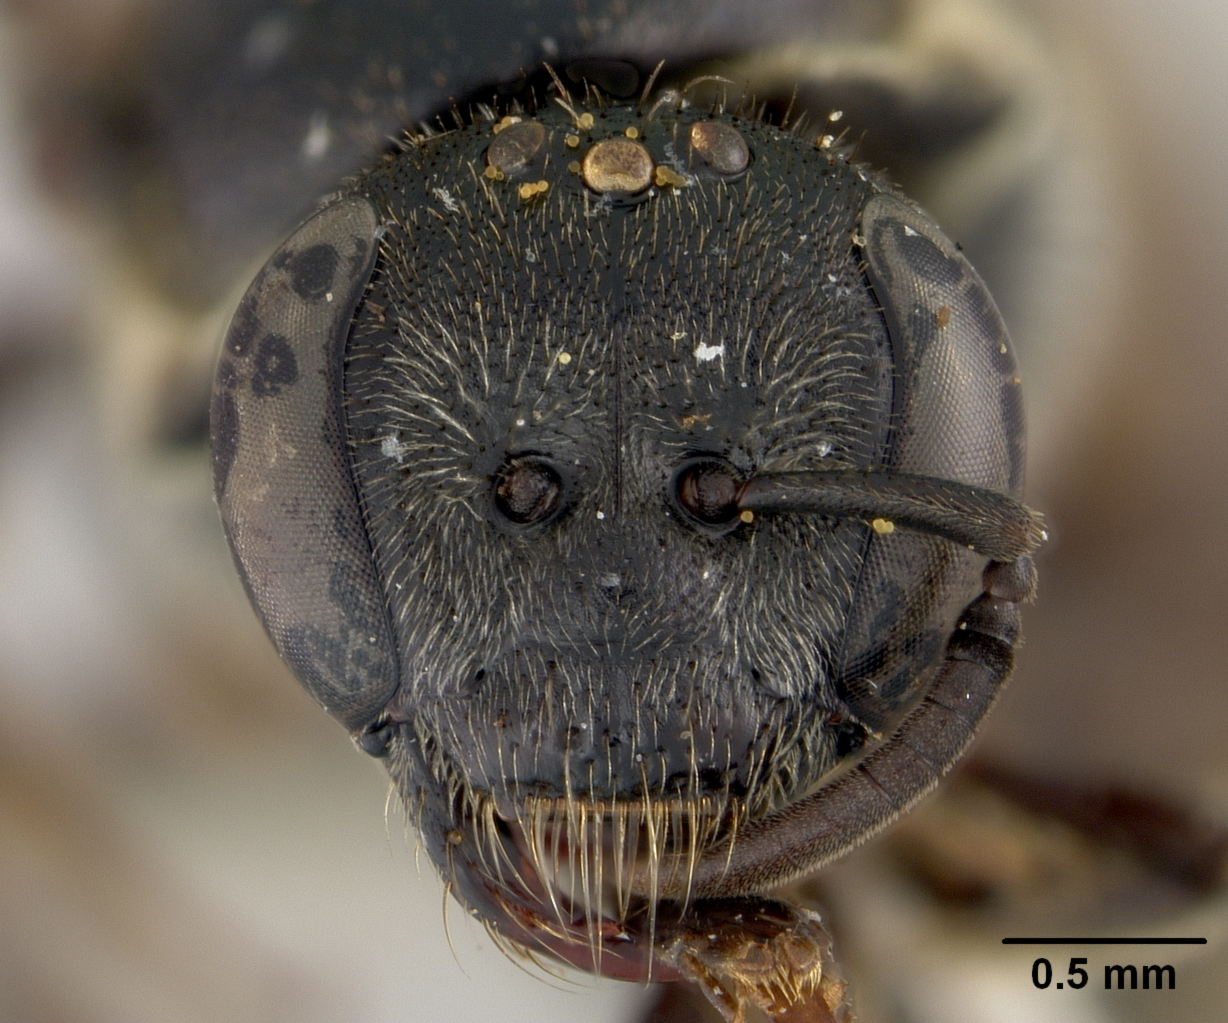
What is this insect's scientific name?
Halictus oligostictus
